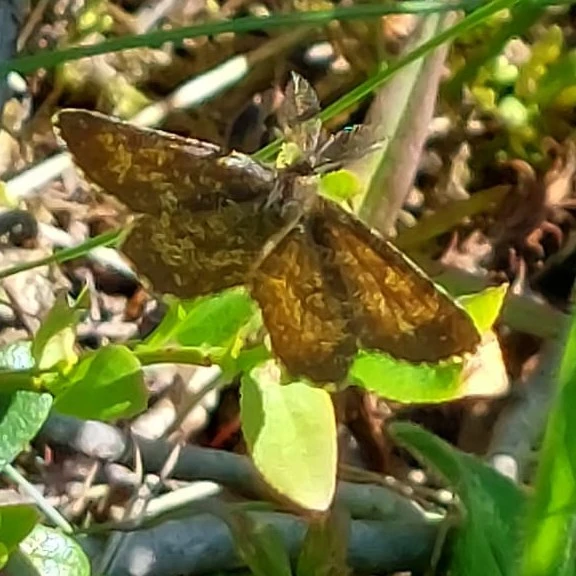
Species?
Ematurga atomaria
